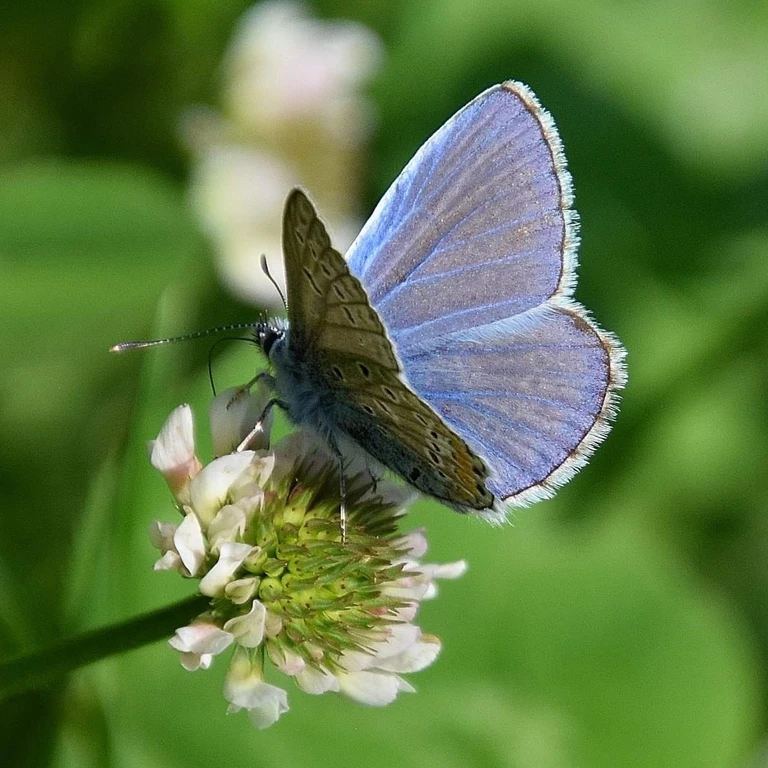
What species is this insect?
Polyommatus icarus
